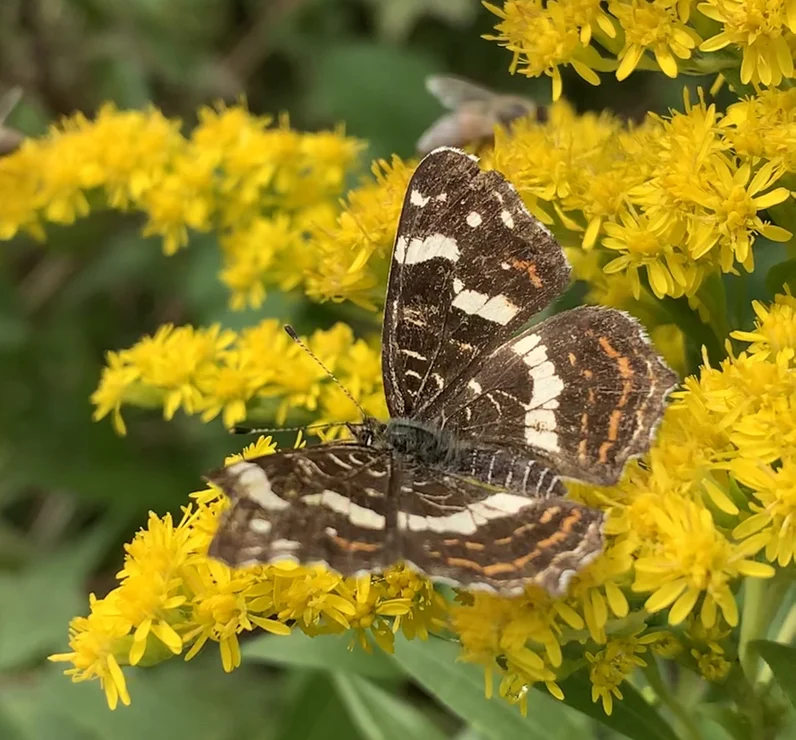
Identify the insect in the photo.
Araschnia levana
